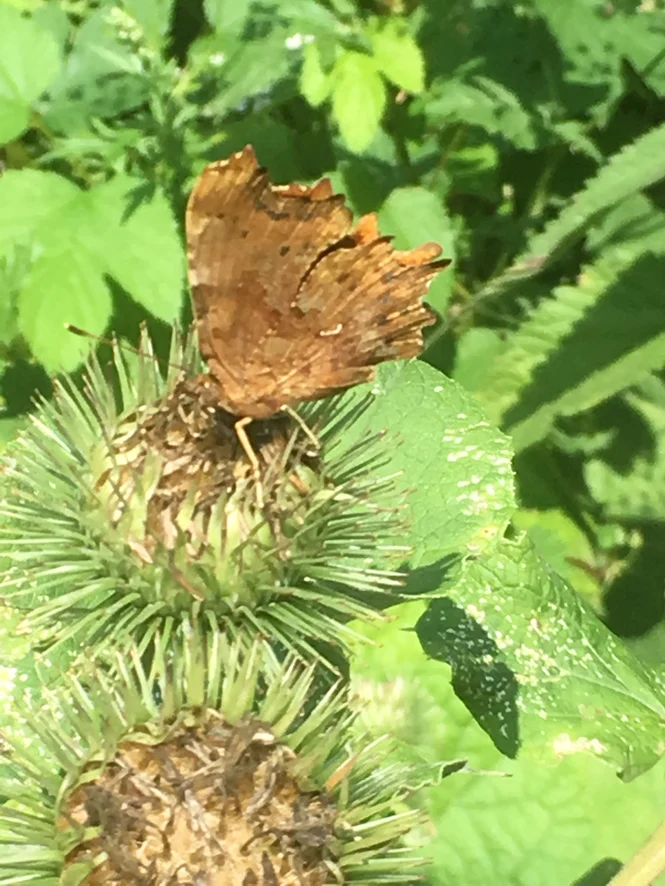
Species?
Polygonia c-album
